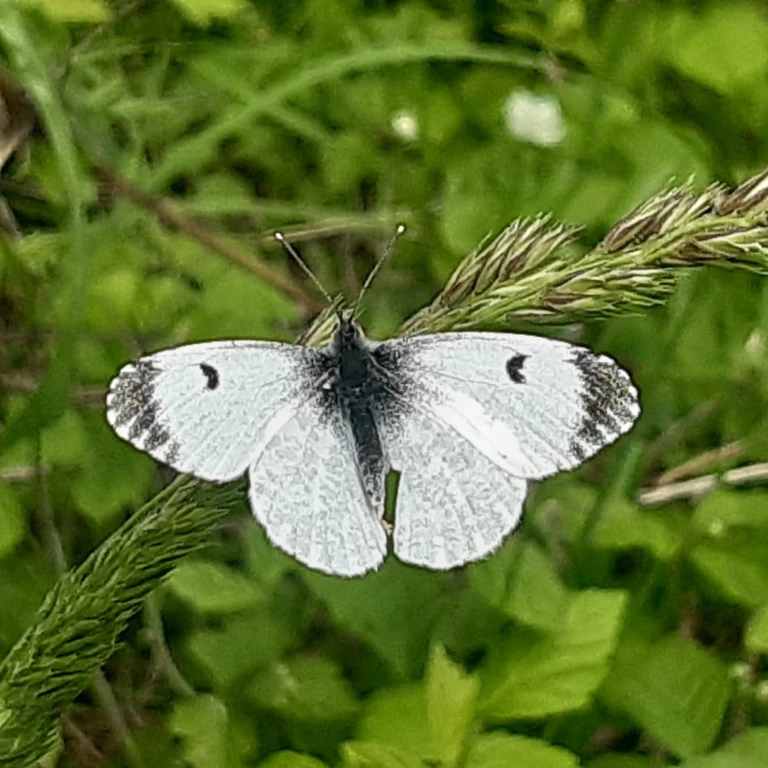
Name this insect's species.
Anthocharis cardamines
